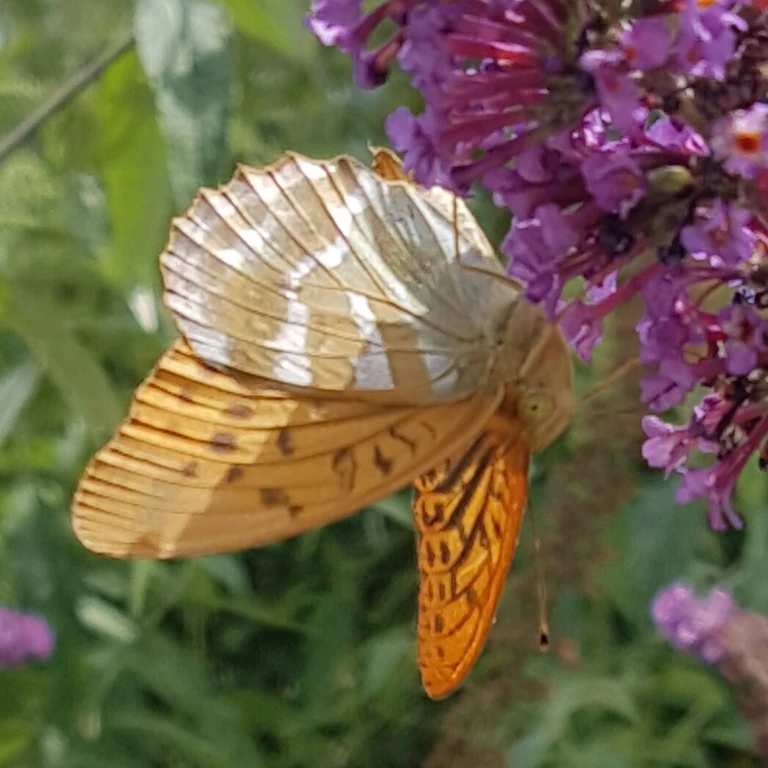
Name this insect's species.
Argynnis paphia
